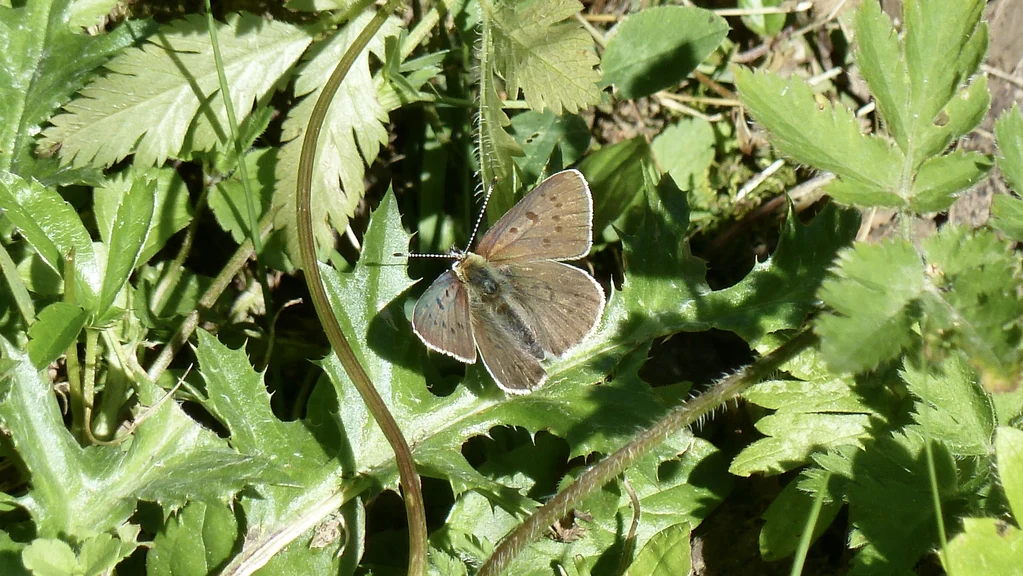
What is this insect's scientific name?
Lycaena tityrus (also Loweia tityrus)
